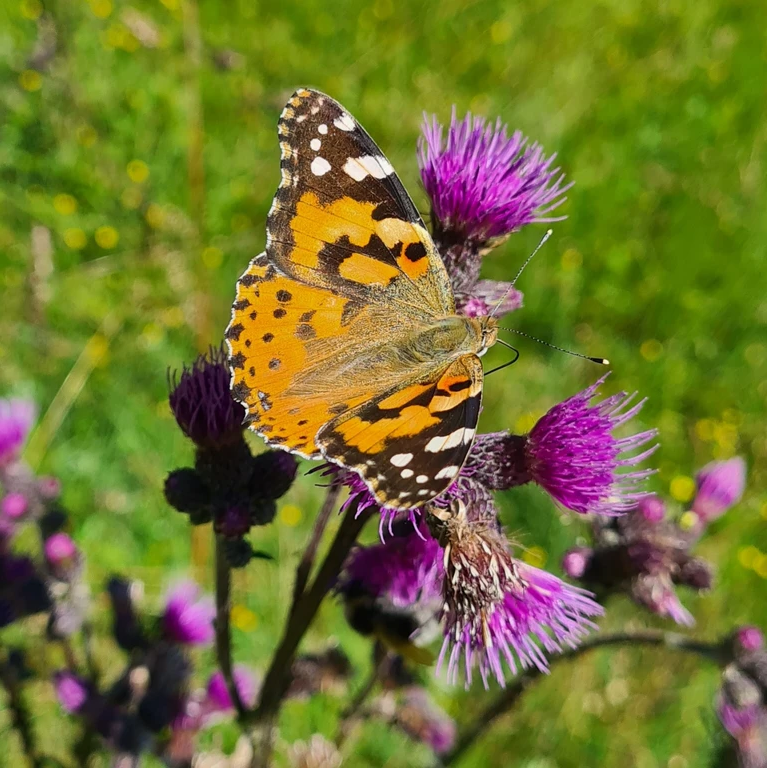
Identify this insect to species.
Vanessa cardui
